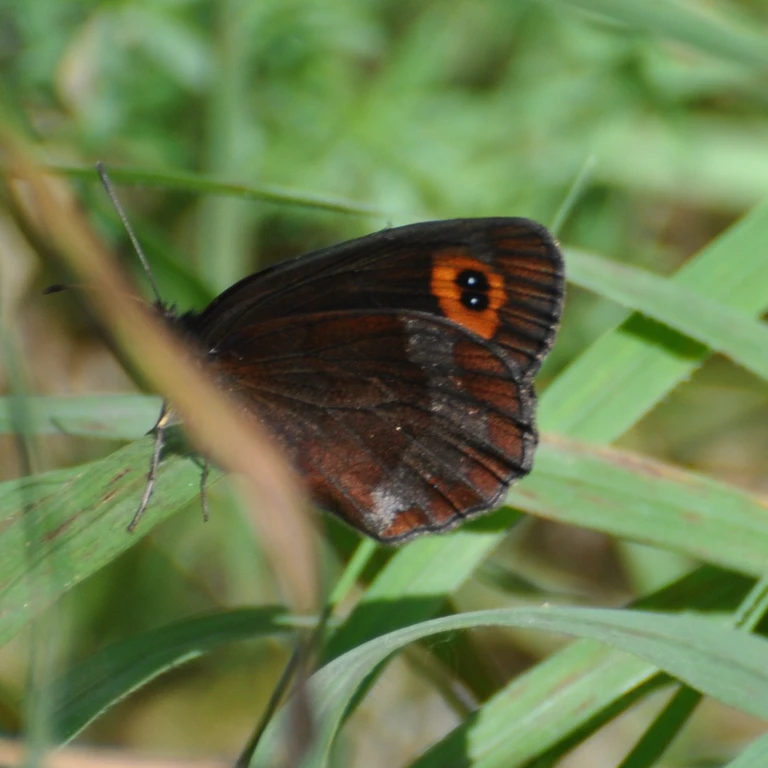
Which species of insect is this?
Erebia aethiops
